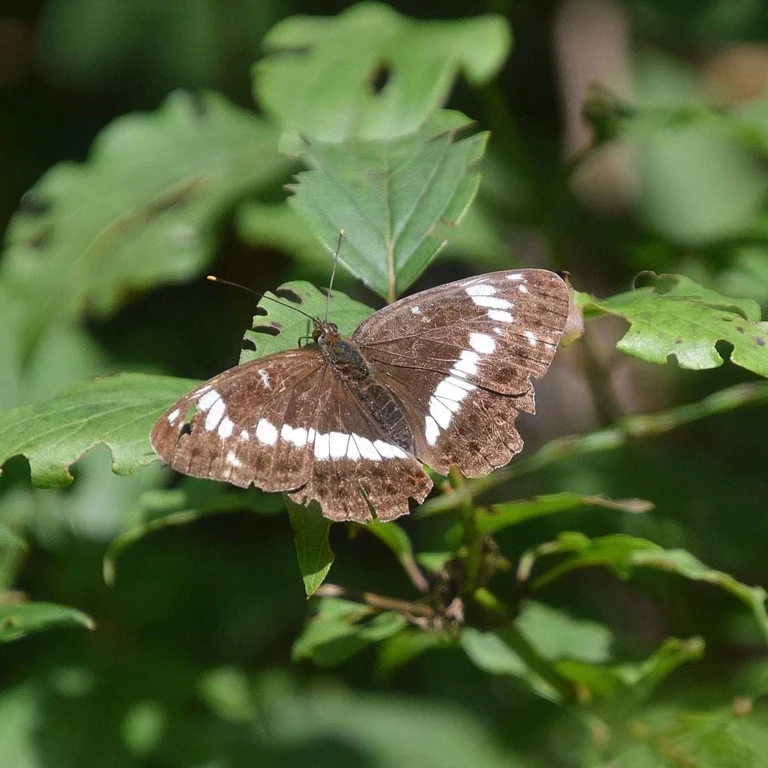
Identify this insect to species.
Limenitis camilla (also Ladoga camilla)
